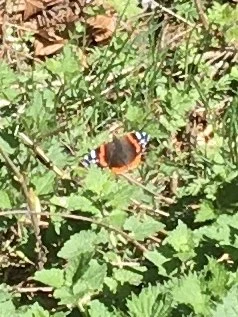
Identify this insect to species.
Vanessa atalanta
